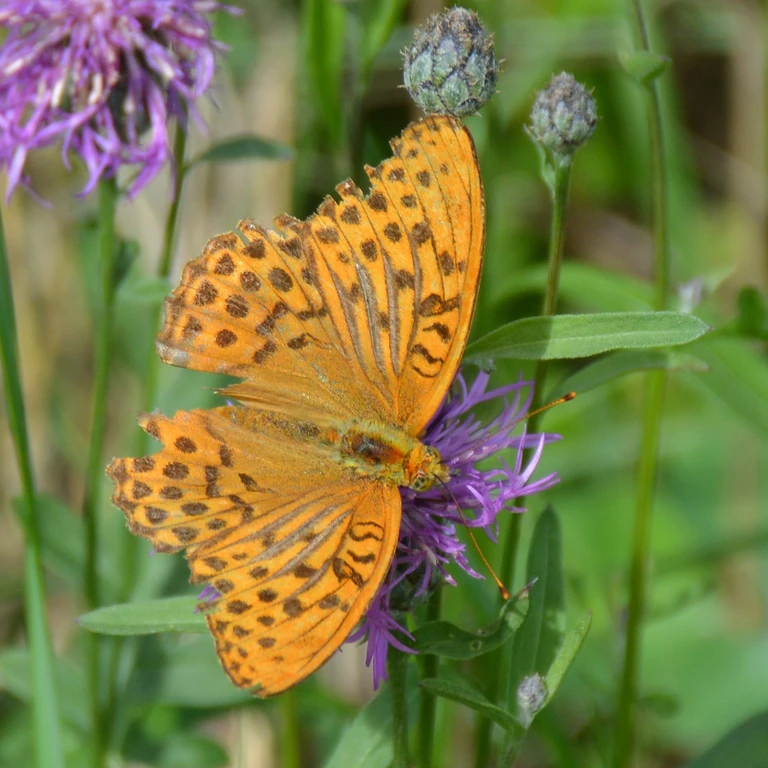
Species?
Argynnis paphia
